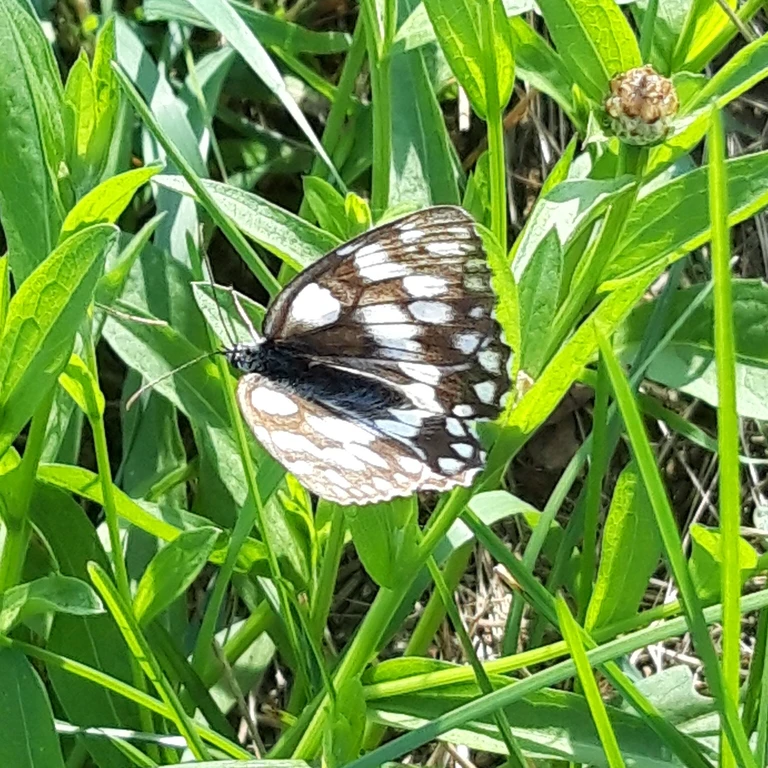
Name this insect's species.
Melanargia galathea
